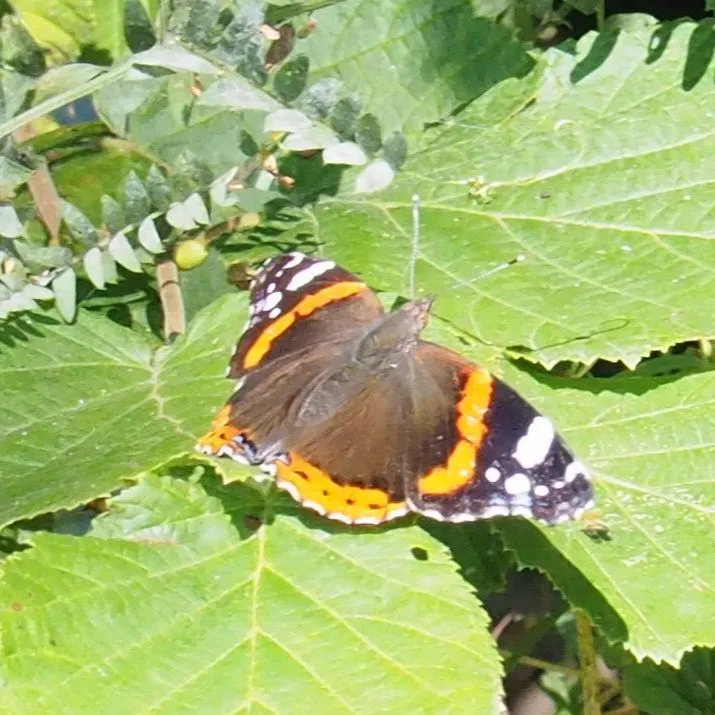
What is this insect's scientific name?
Vanessa atalanta
